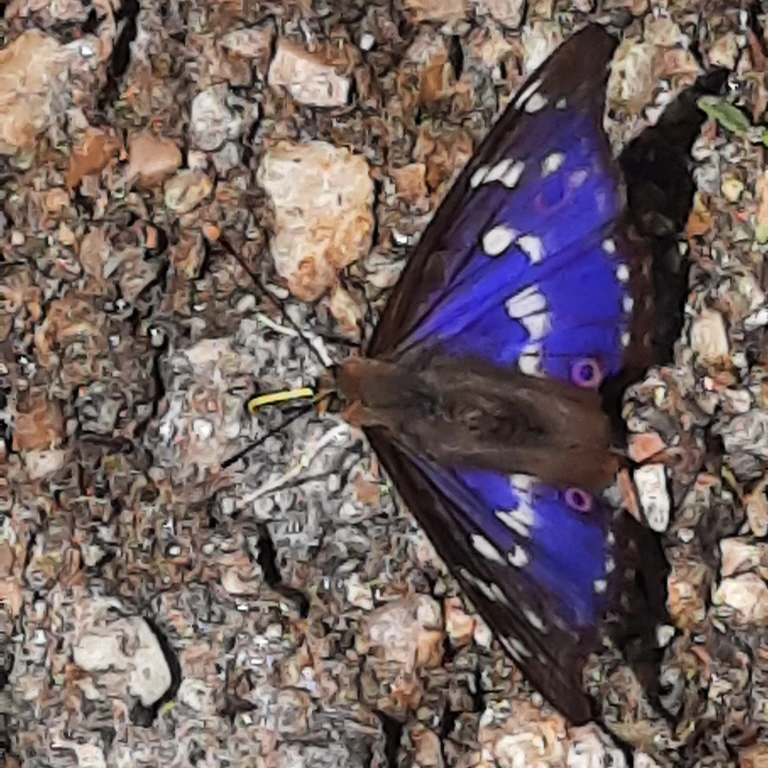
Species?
Apatura ilia
